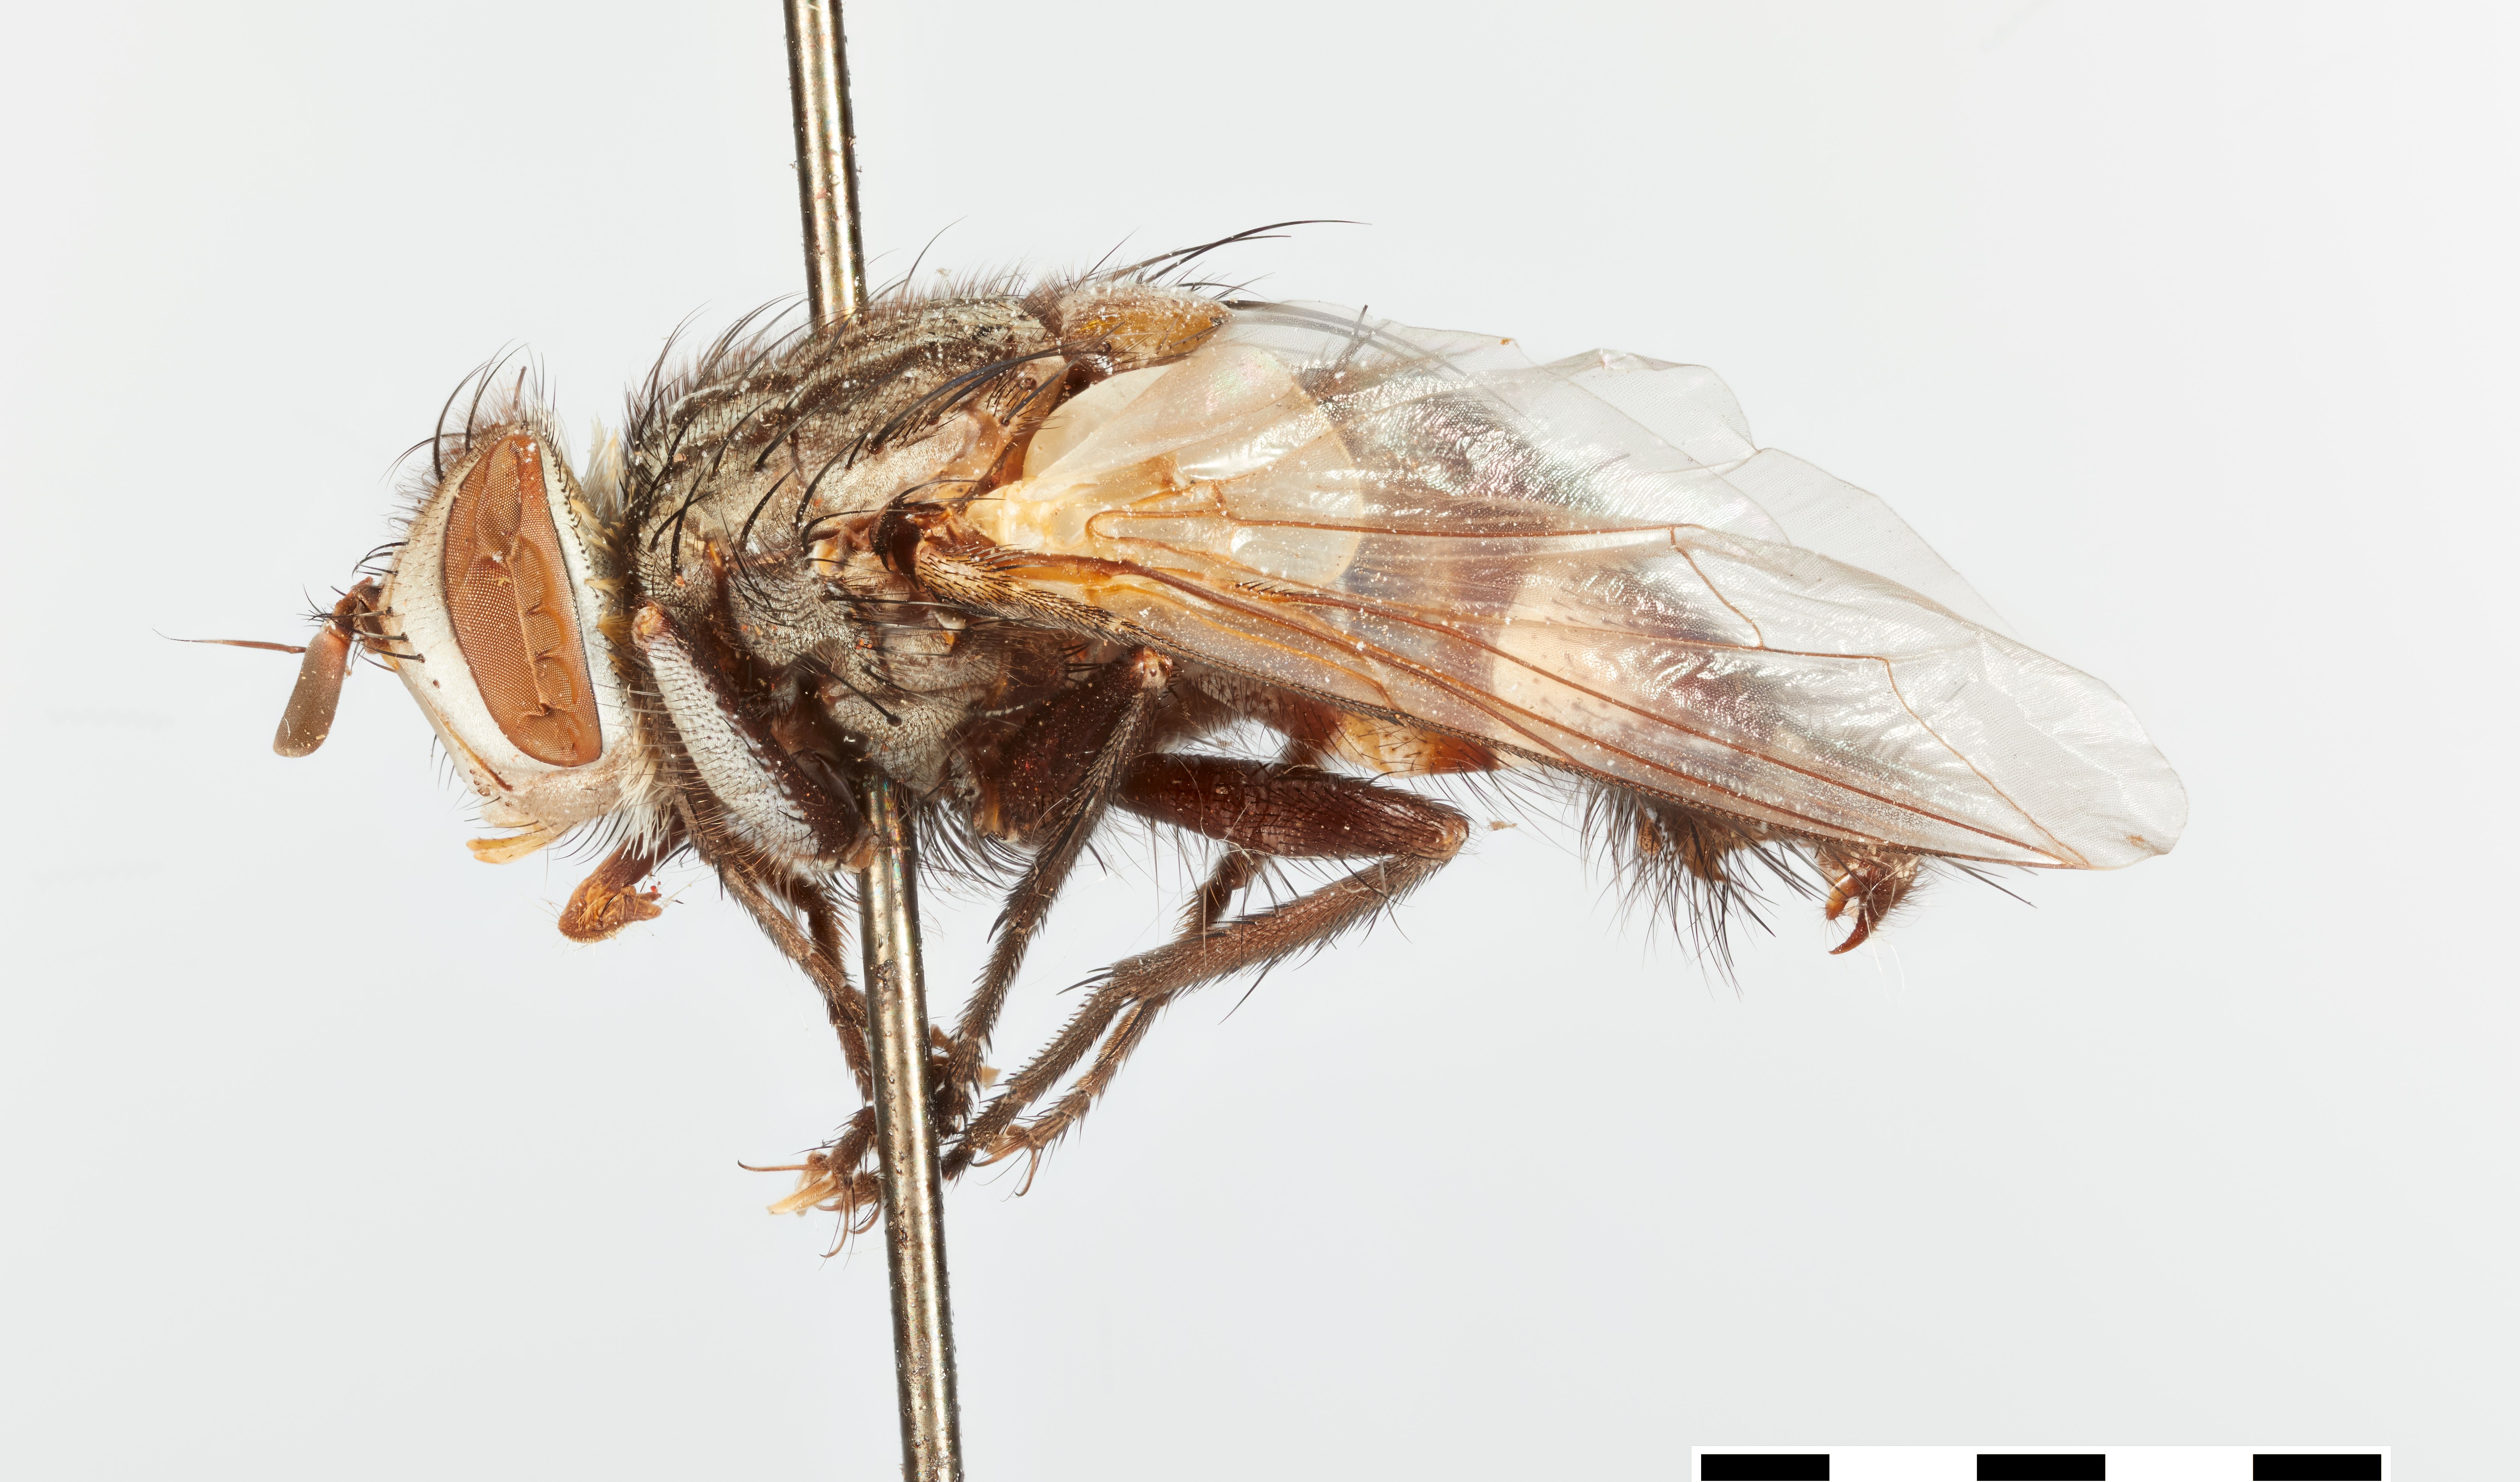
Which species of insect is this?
Tachina psychidivora
